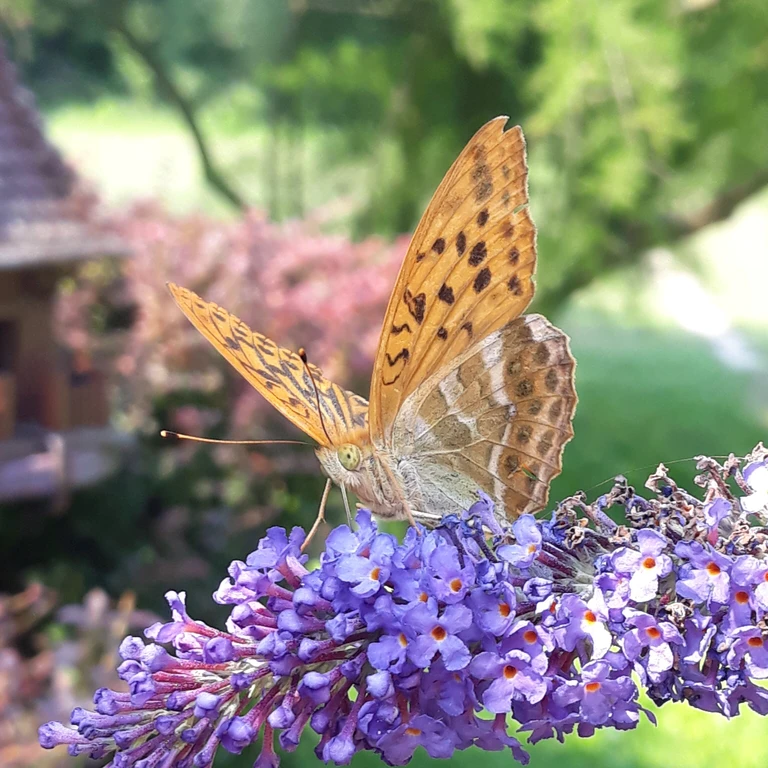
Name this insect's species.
Argynnis paphia
